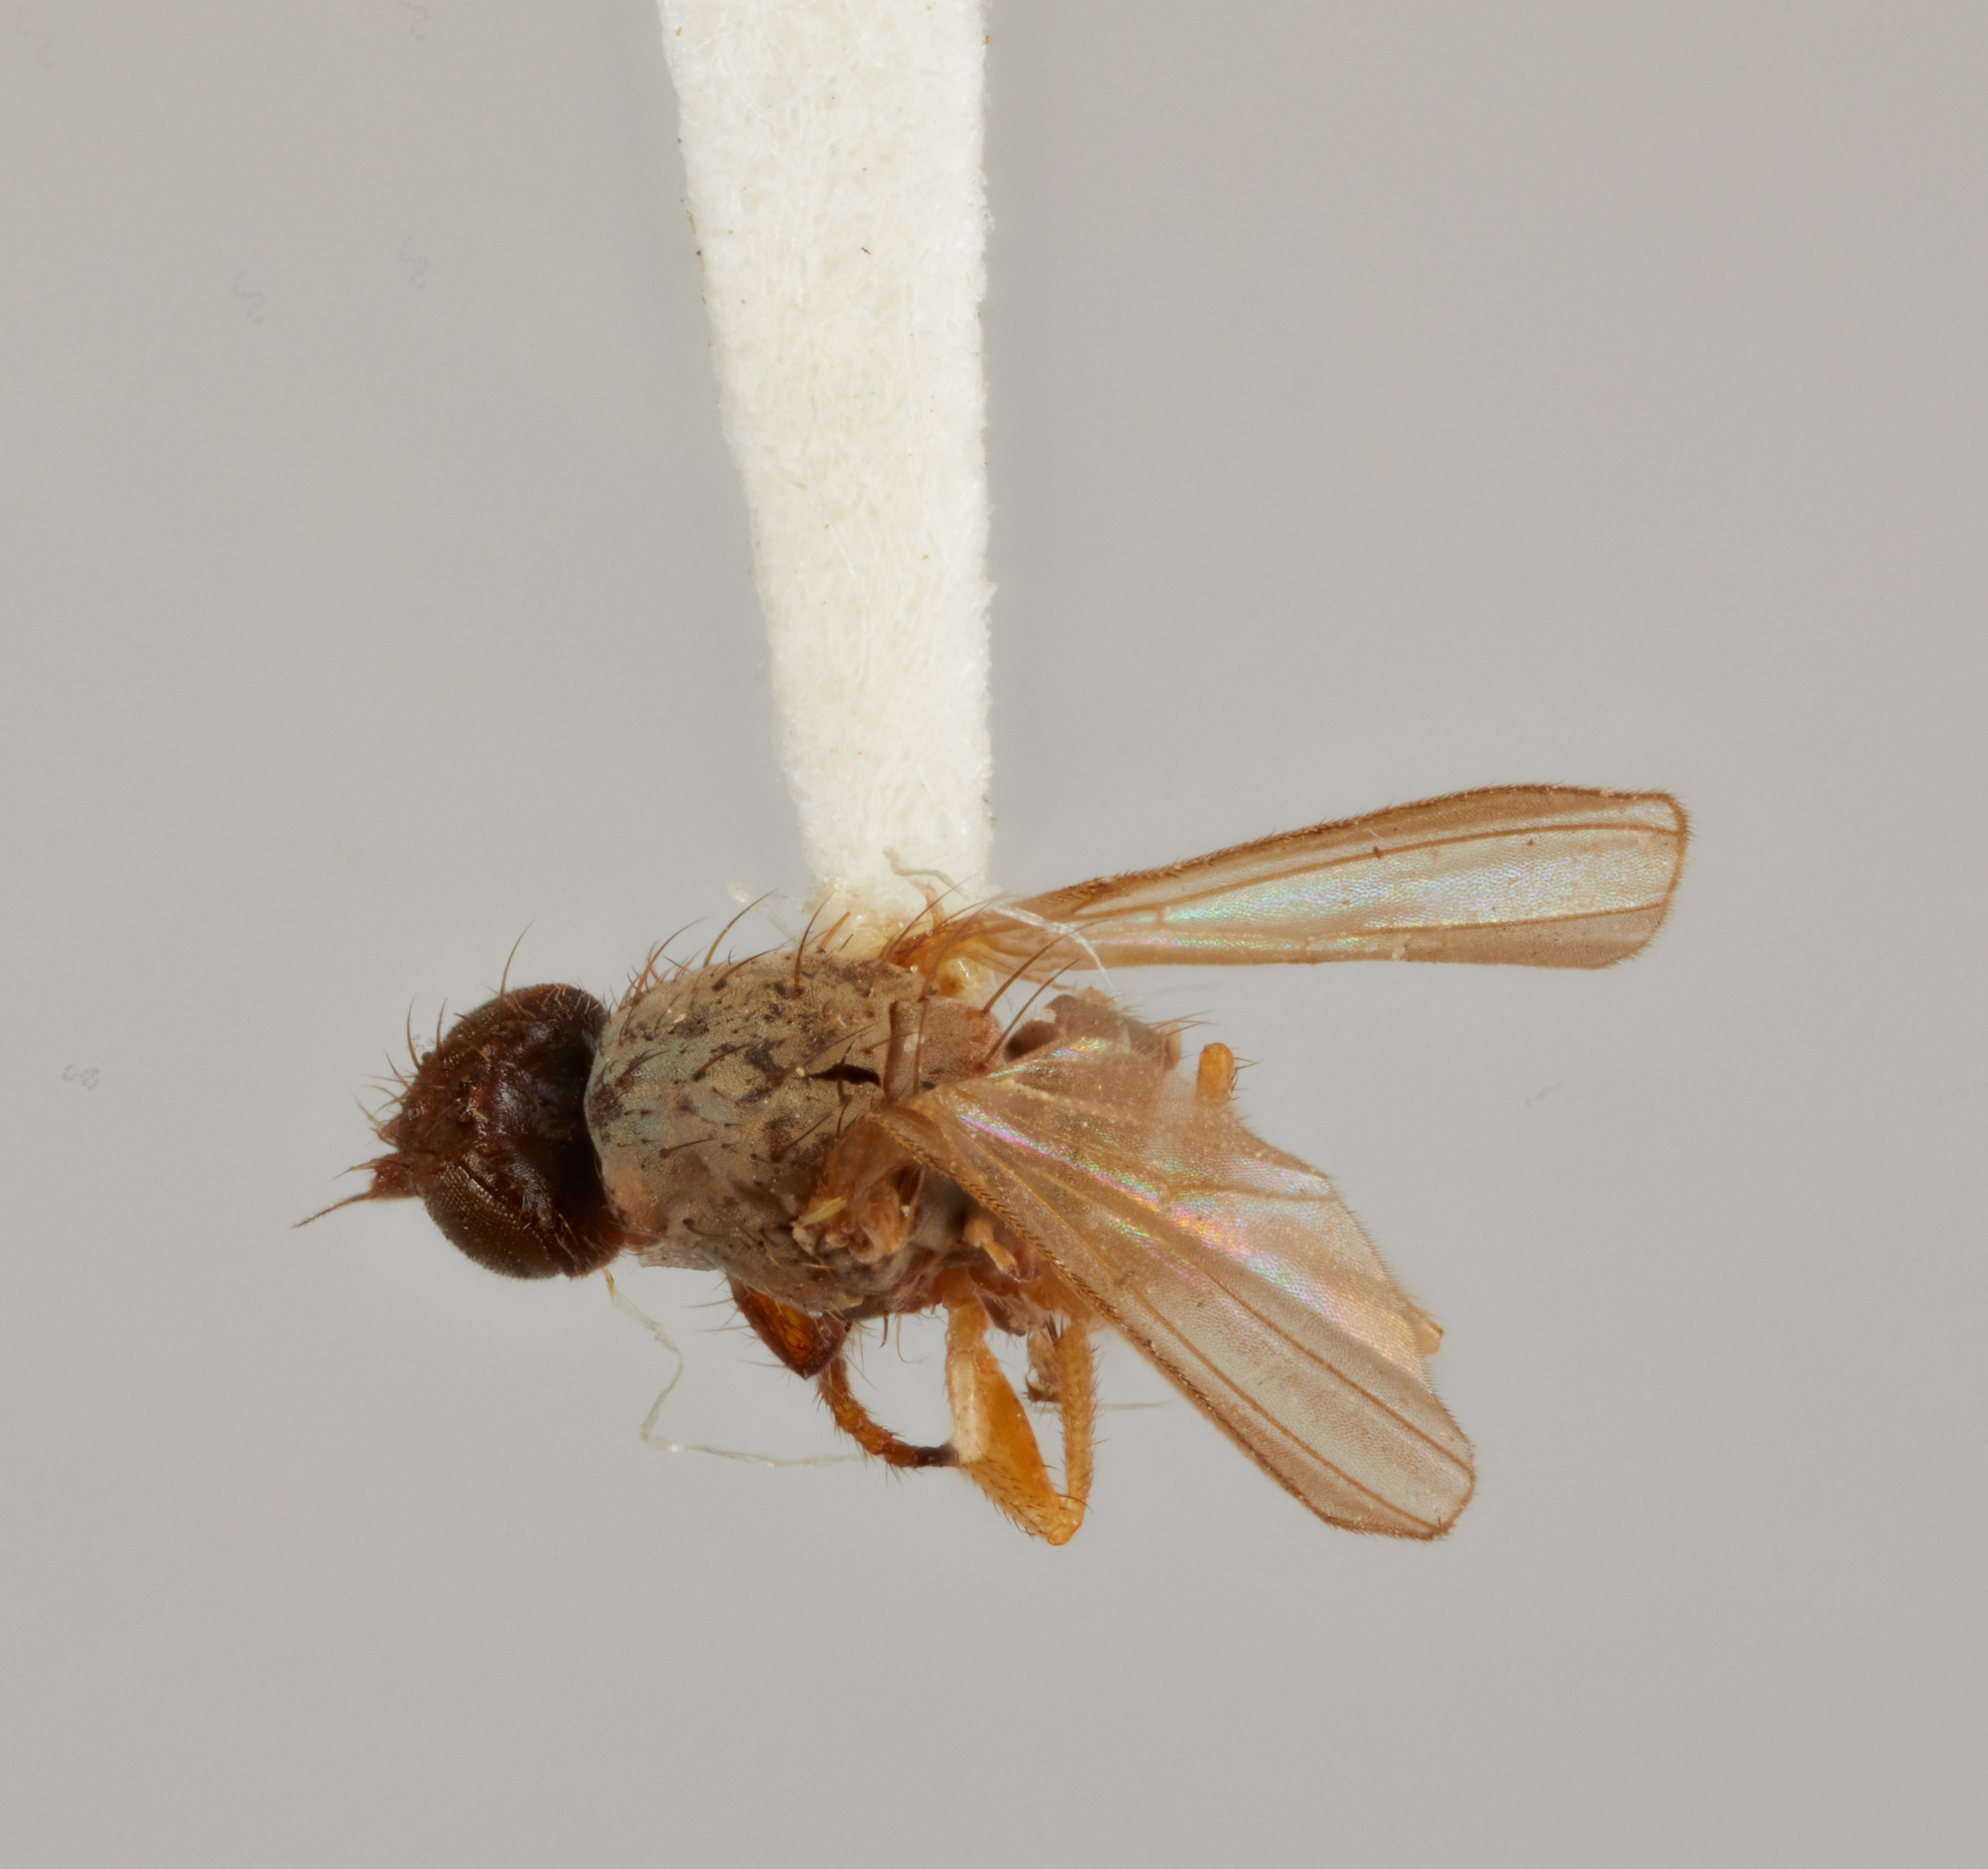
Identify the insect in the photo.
Dasyrhicnoessa platypes
